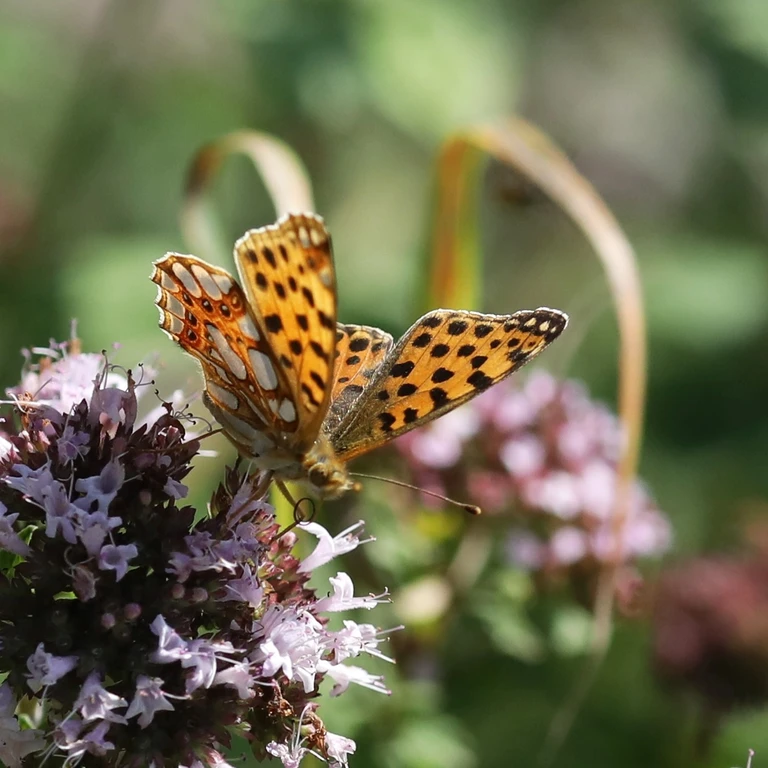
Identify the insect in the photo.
Issoria lathonia
